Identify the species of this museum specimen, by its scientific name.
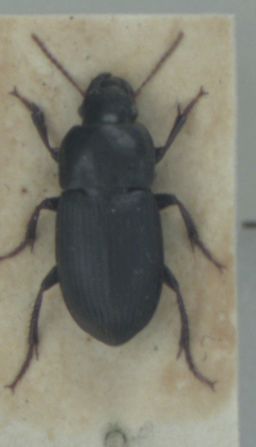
Harpalus tardus
